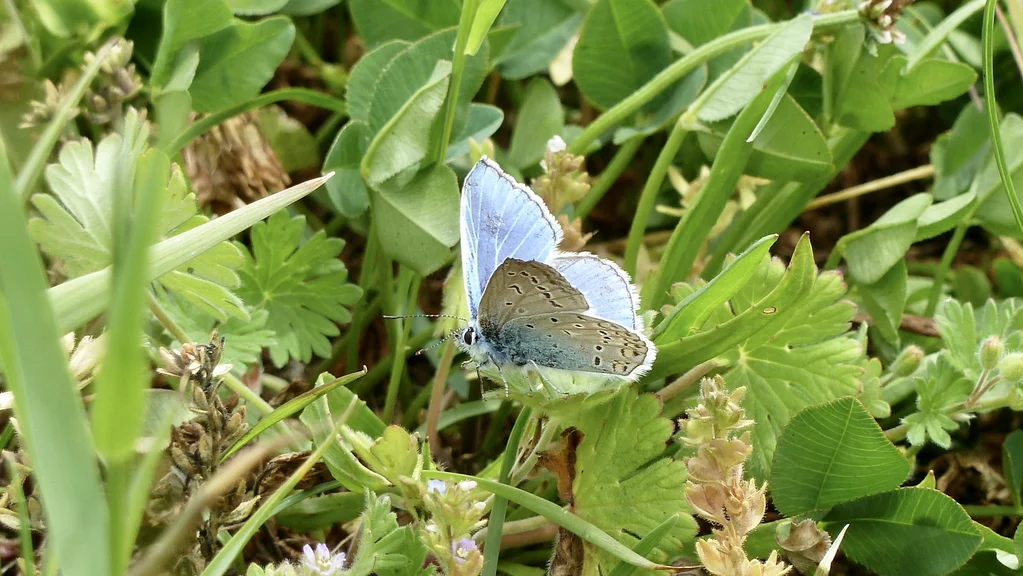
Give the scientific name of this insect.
Polyommatus icarus
